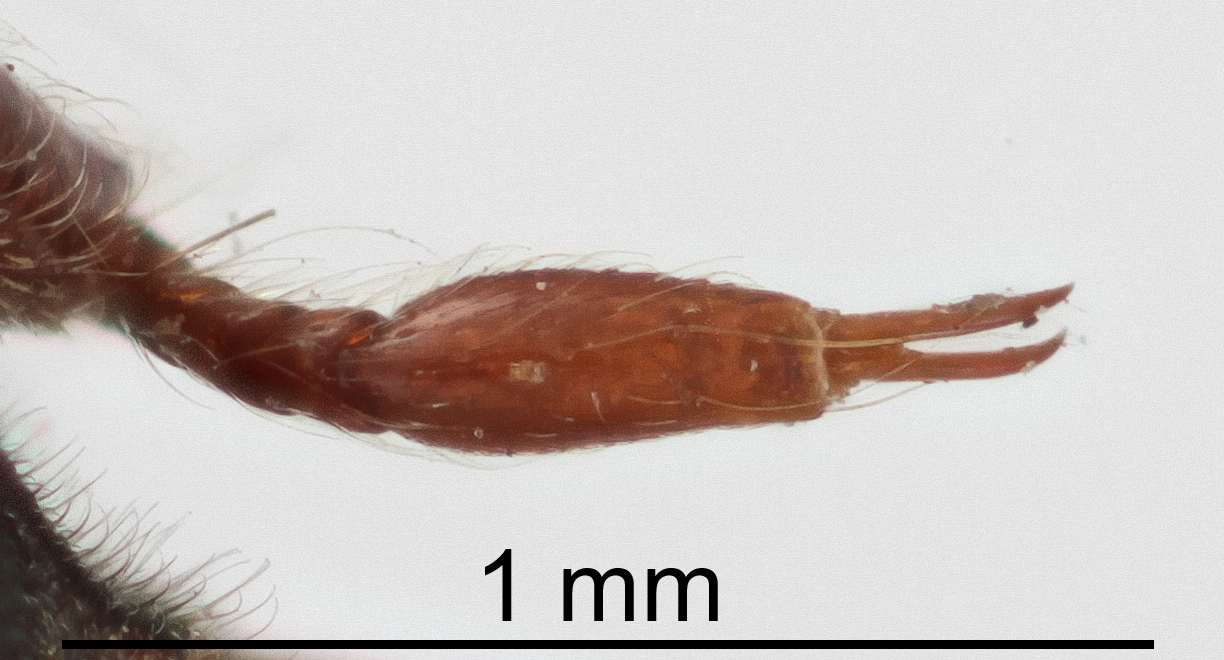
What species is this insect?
Oberonus obesus
